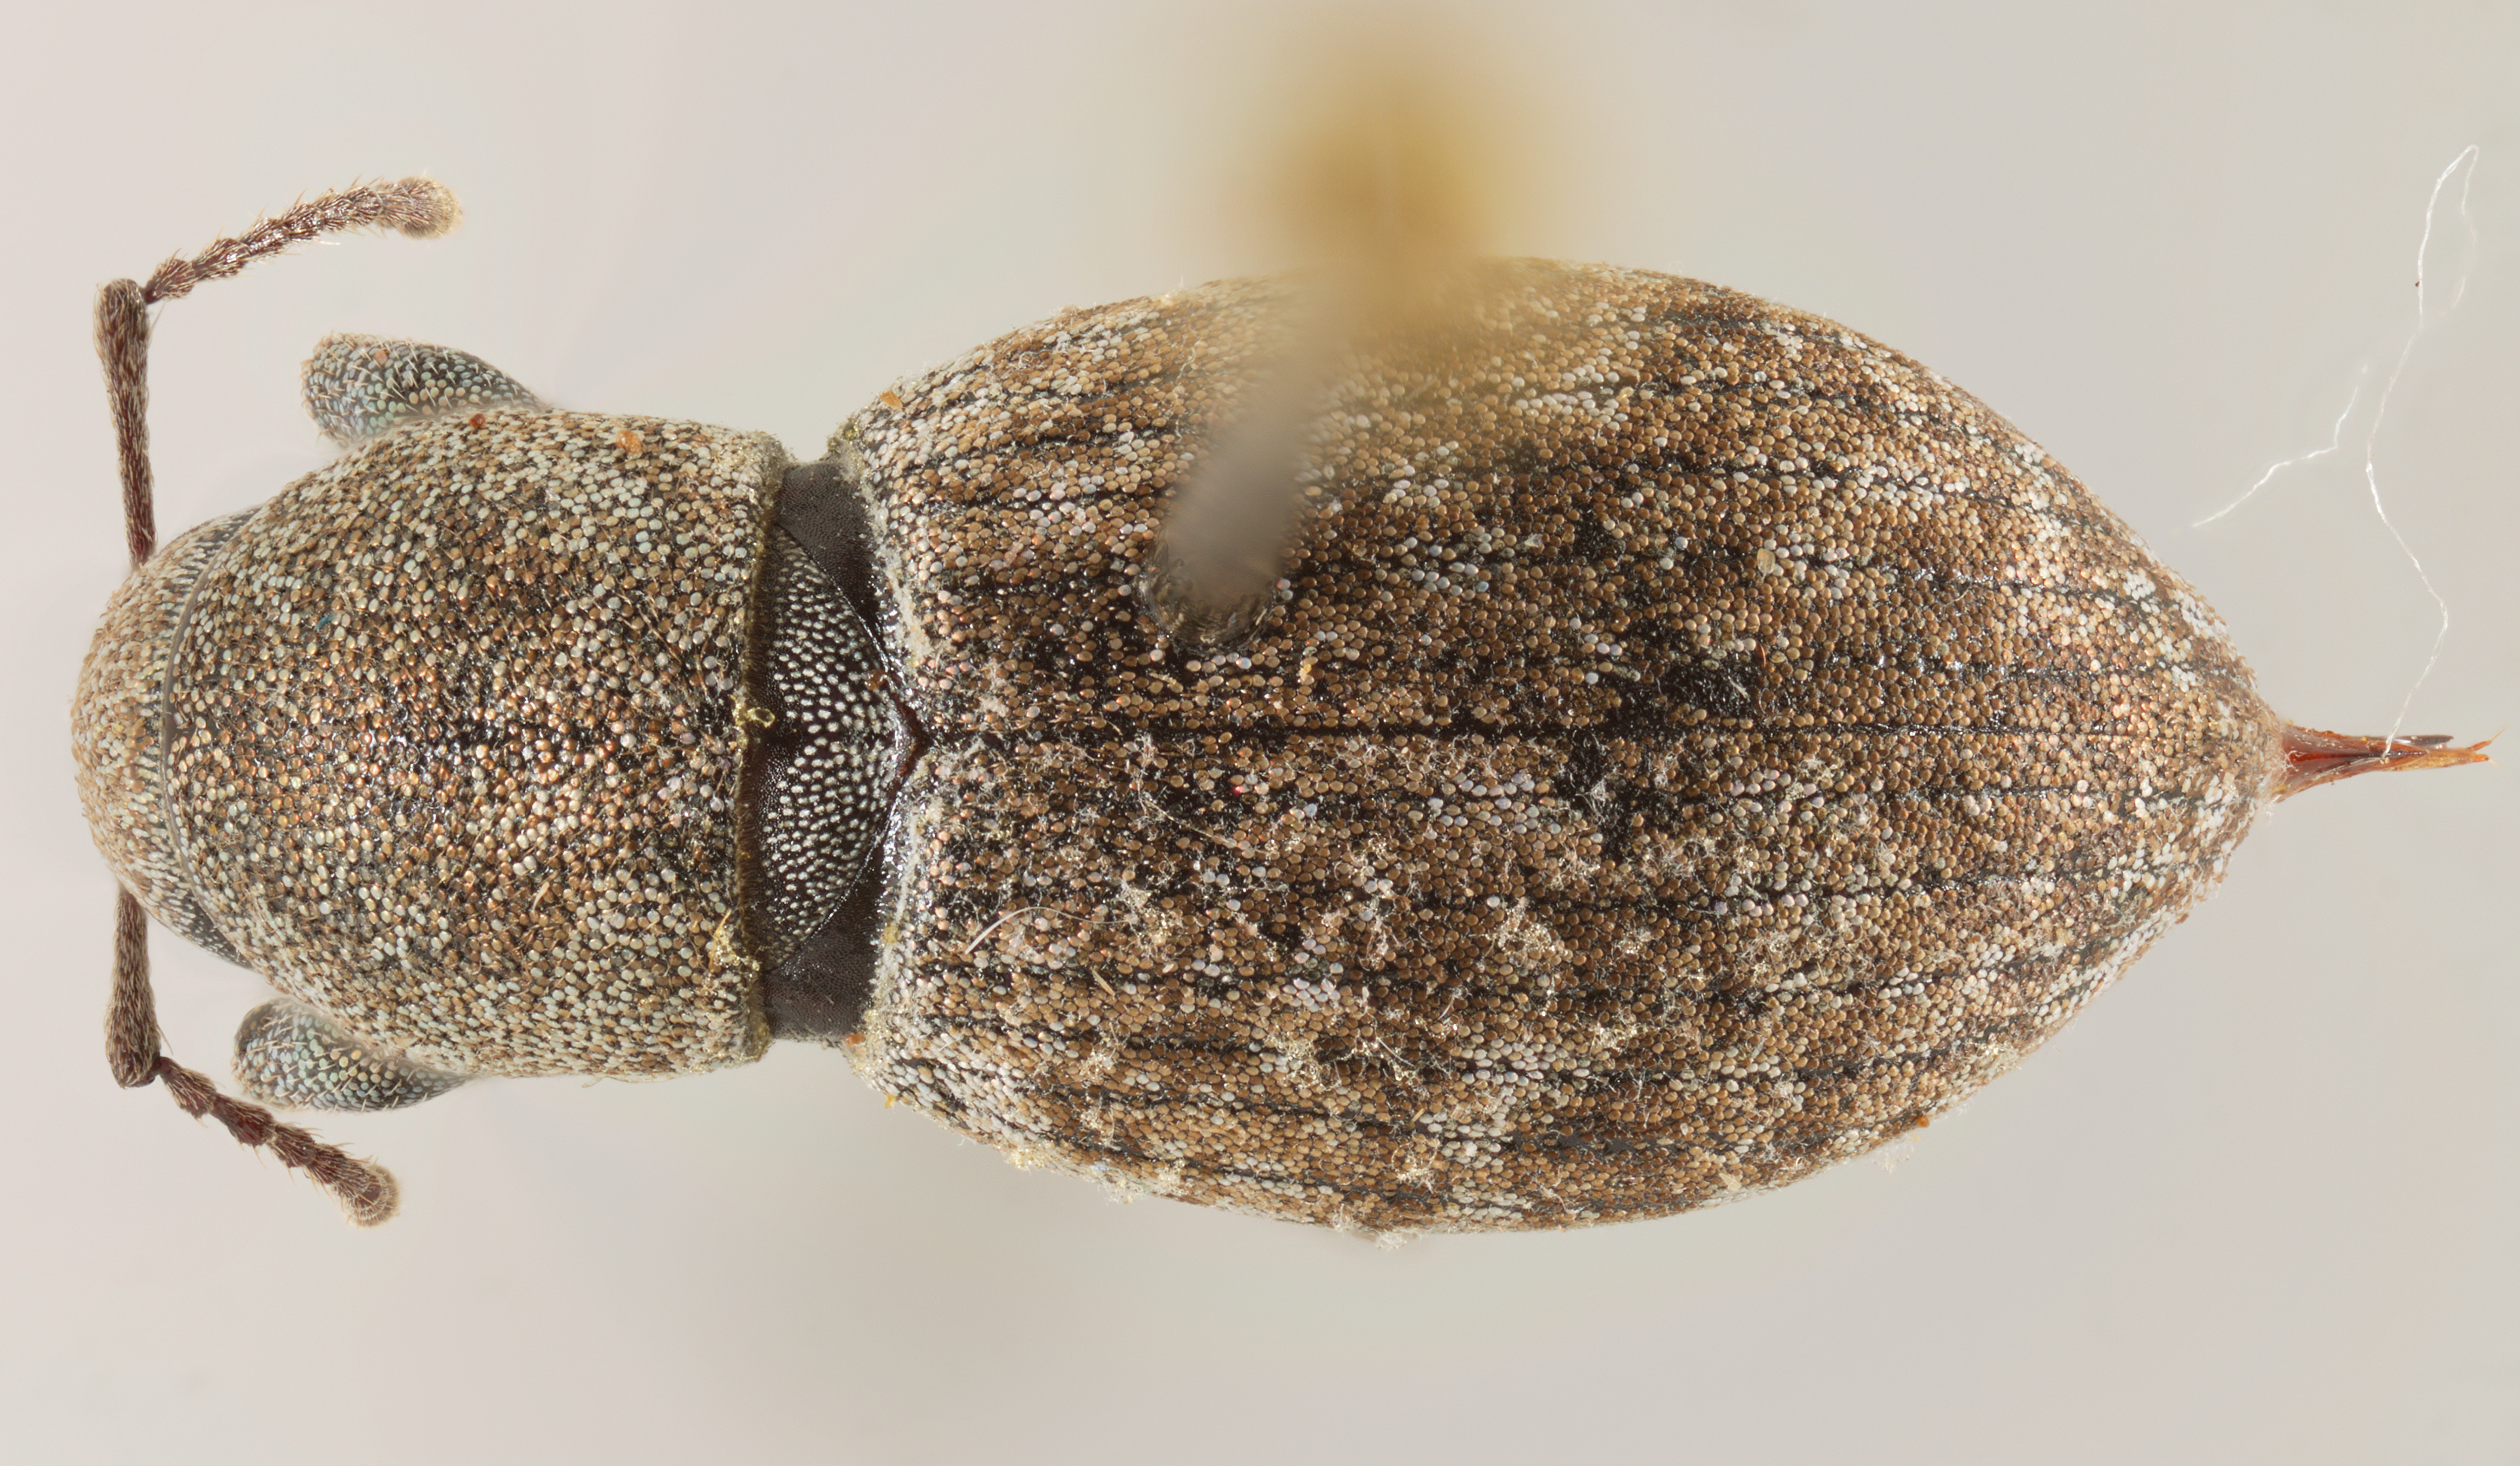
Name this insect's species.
Lepesoma simplex (also Dyslobus simplex)
